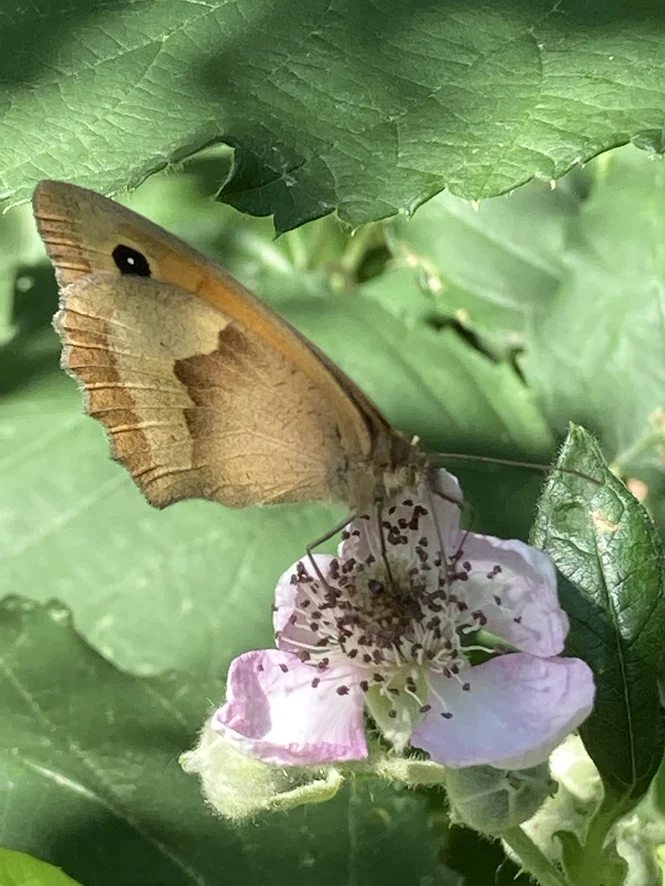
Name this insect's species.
Maniola jurtina
